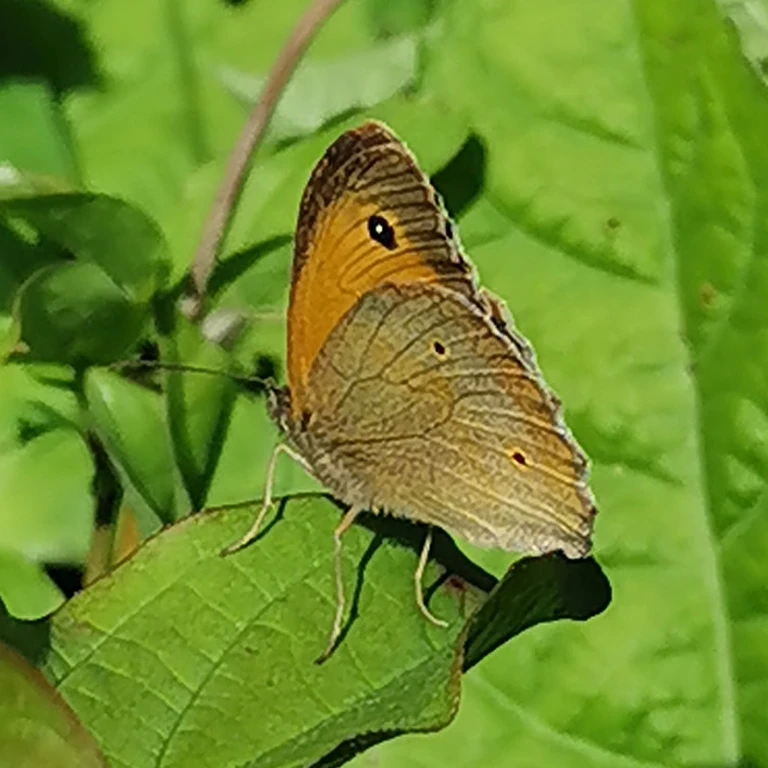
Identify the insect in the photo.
Maniola jurtina
